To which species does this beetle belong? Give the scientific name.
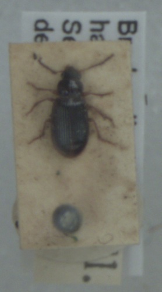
Bradycellus harpalinus
